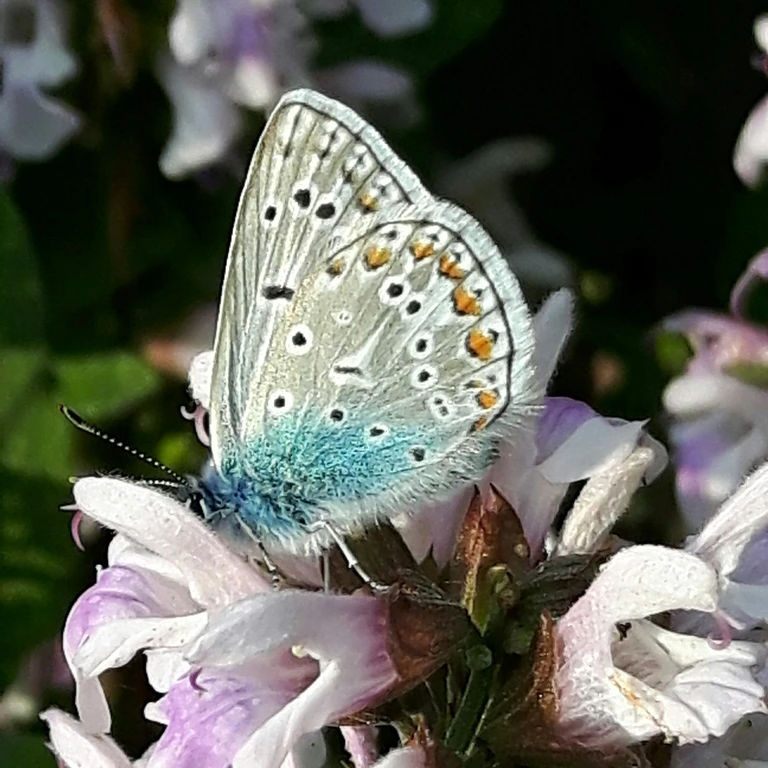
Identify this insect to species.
Polyommatus icarus
